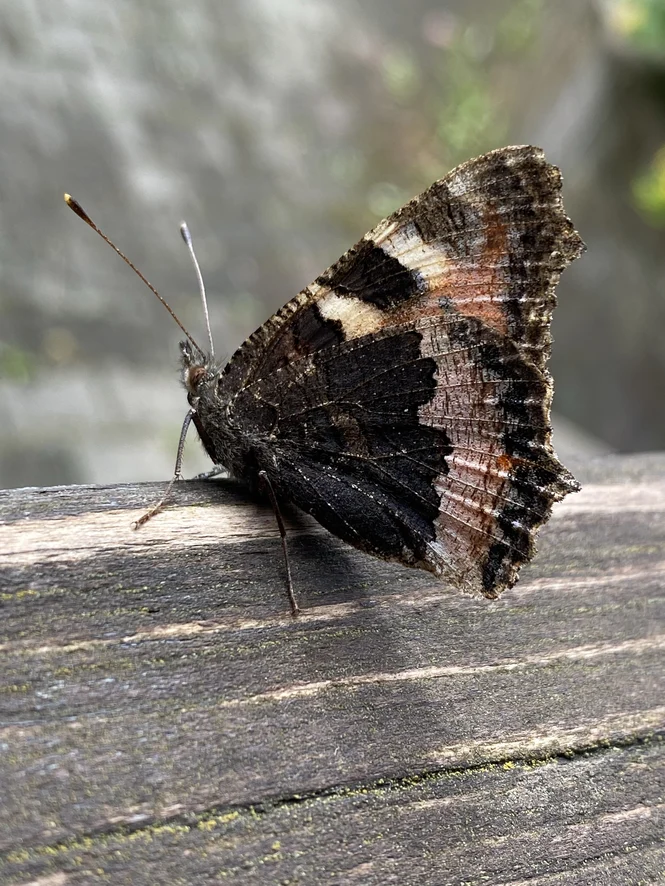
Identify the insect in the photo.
Aglais urticae
